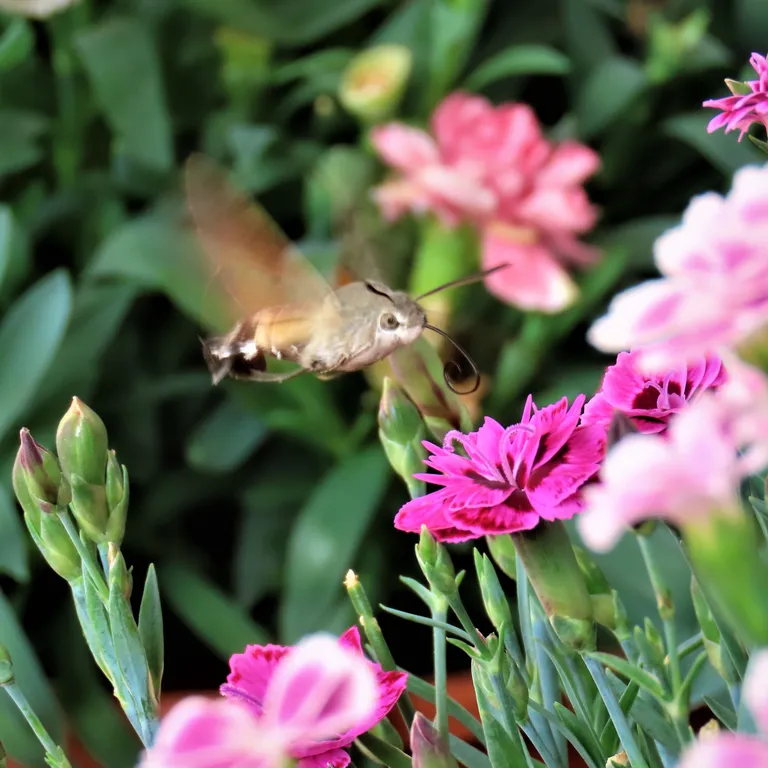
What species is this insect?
Macroglossum stellatarum
